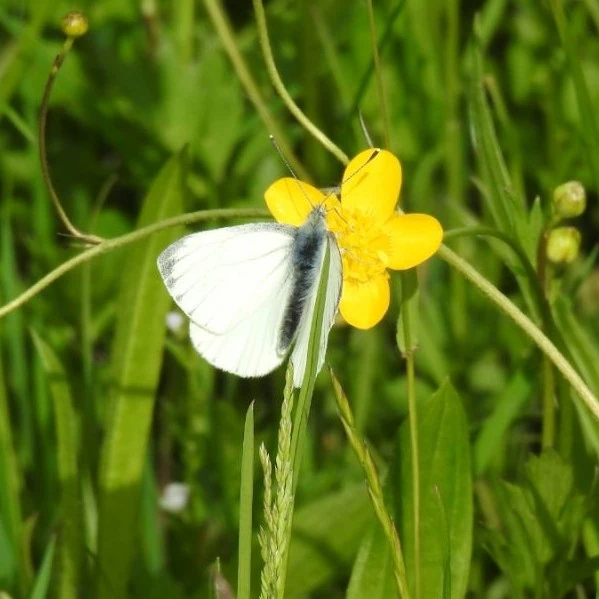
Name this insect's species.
Pieris napi
